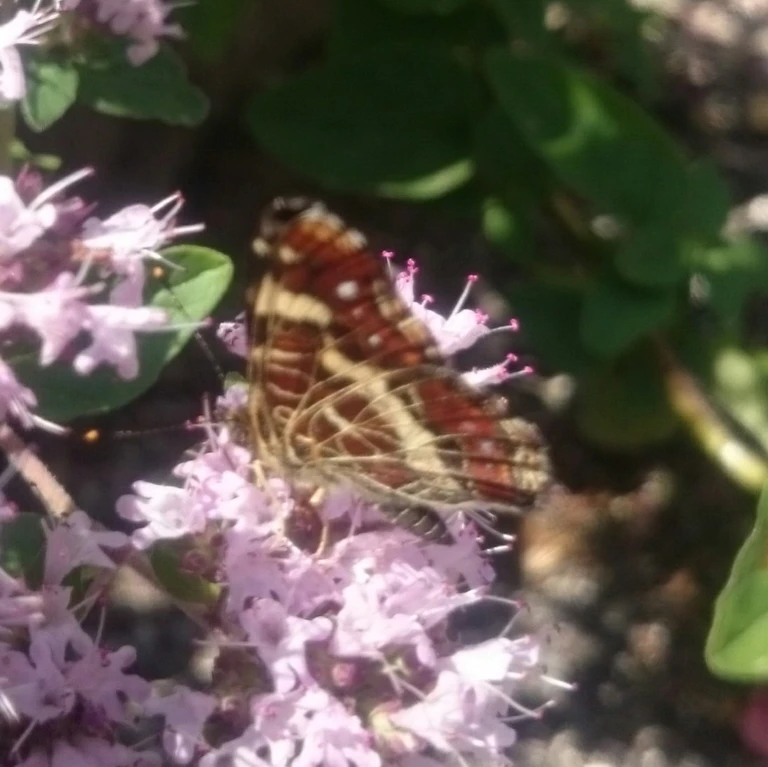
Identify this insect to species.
Araschnia levana
